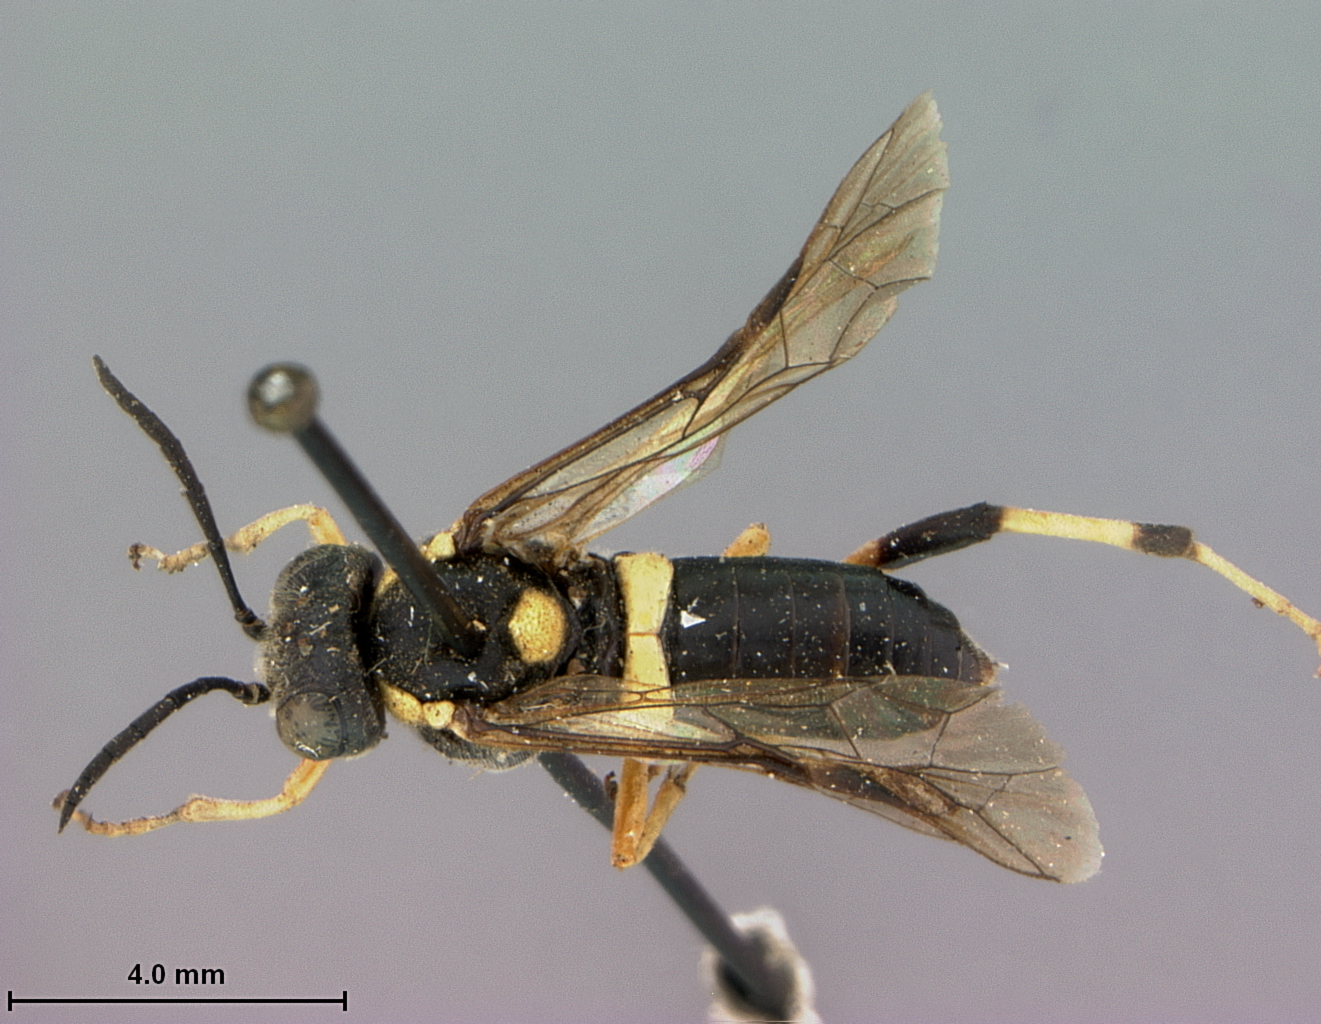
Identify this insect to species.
Macrophya zabriskiei
